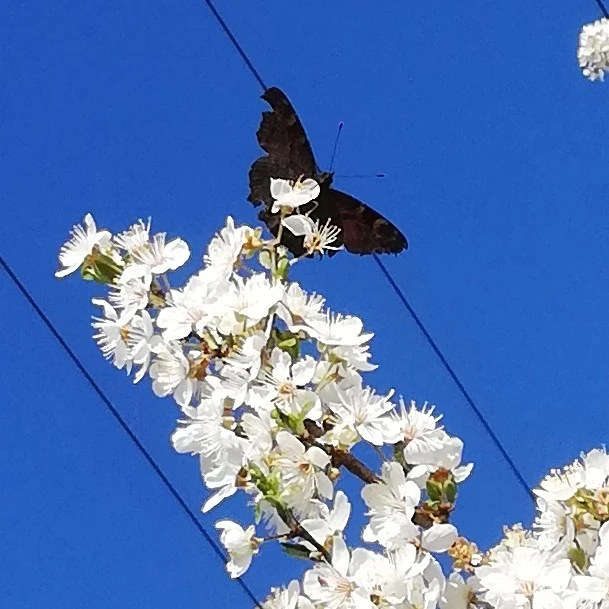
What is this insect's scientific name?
Aglais io
